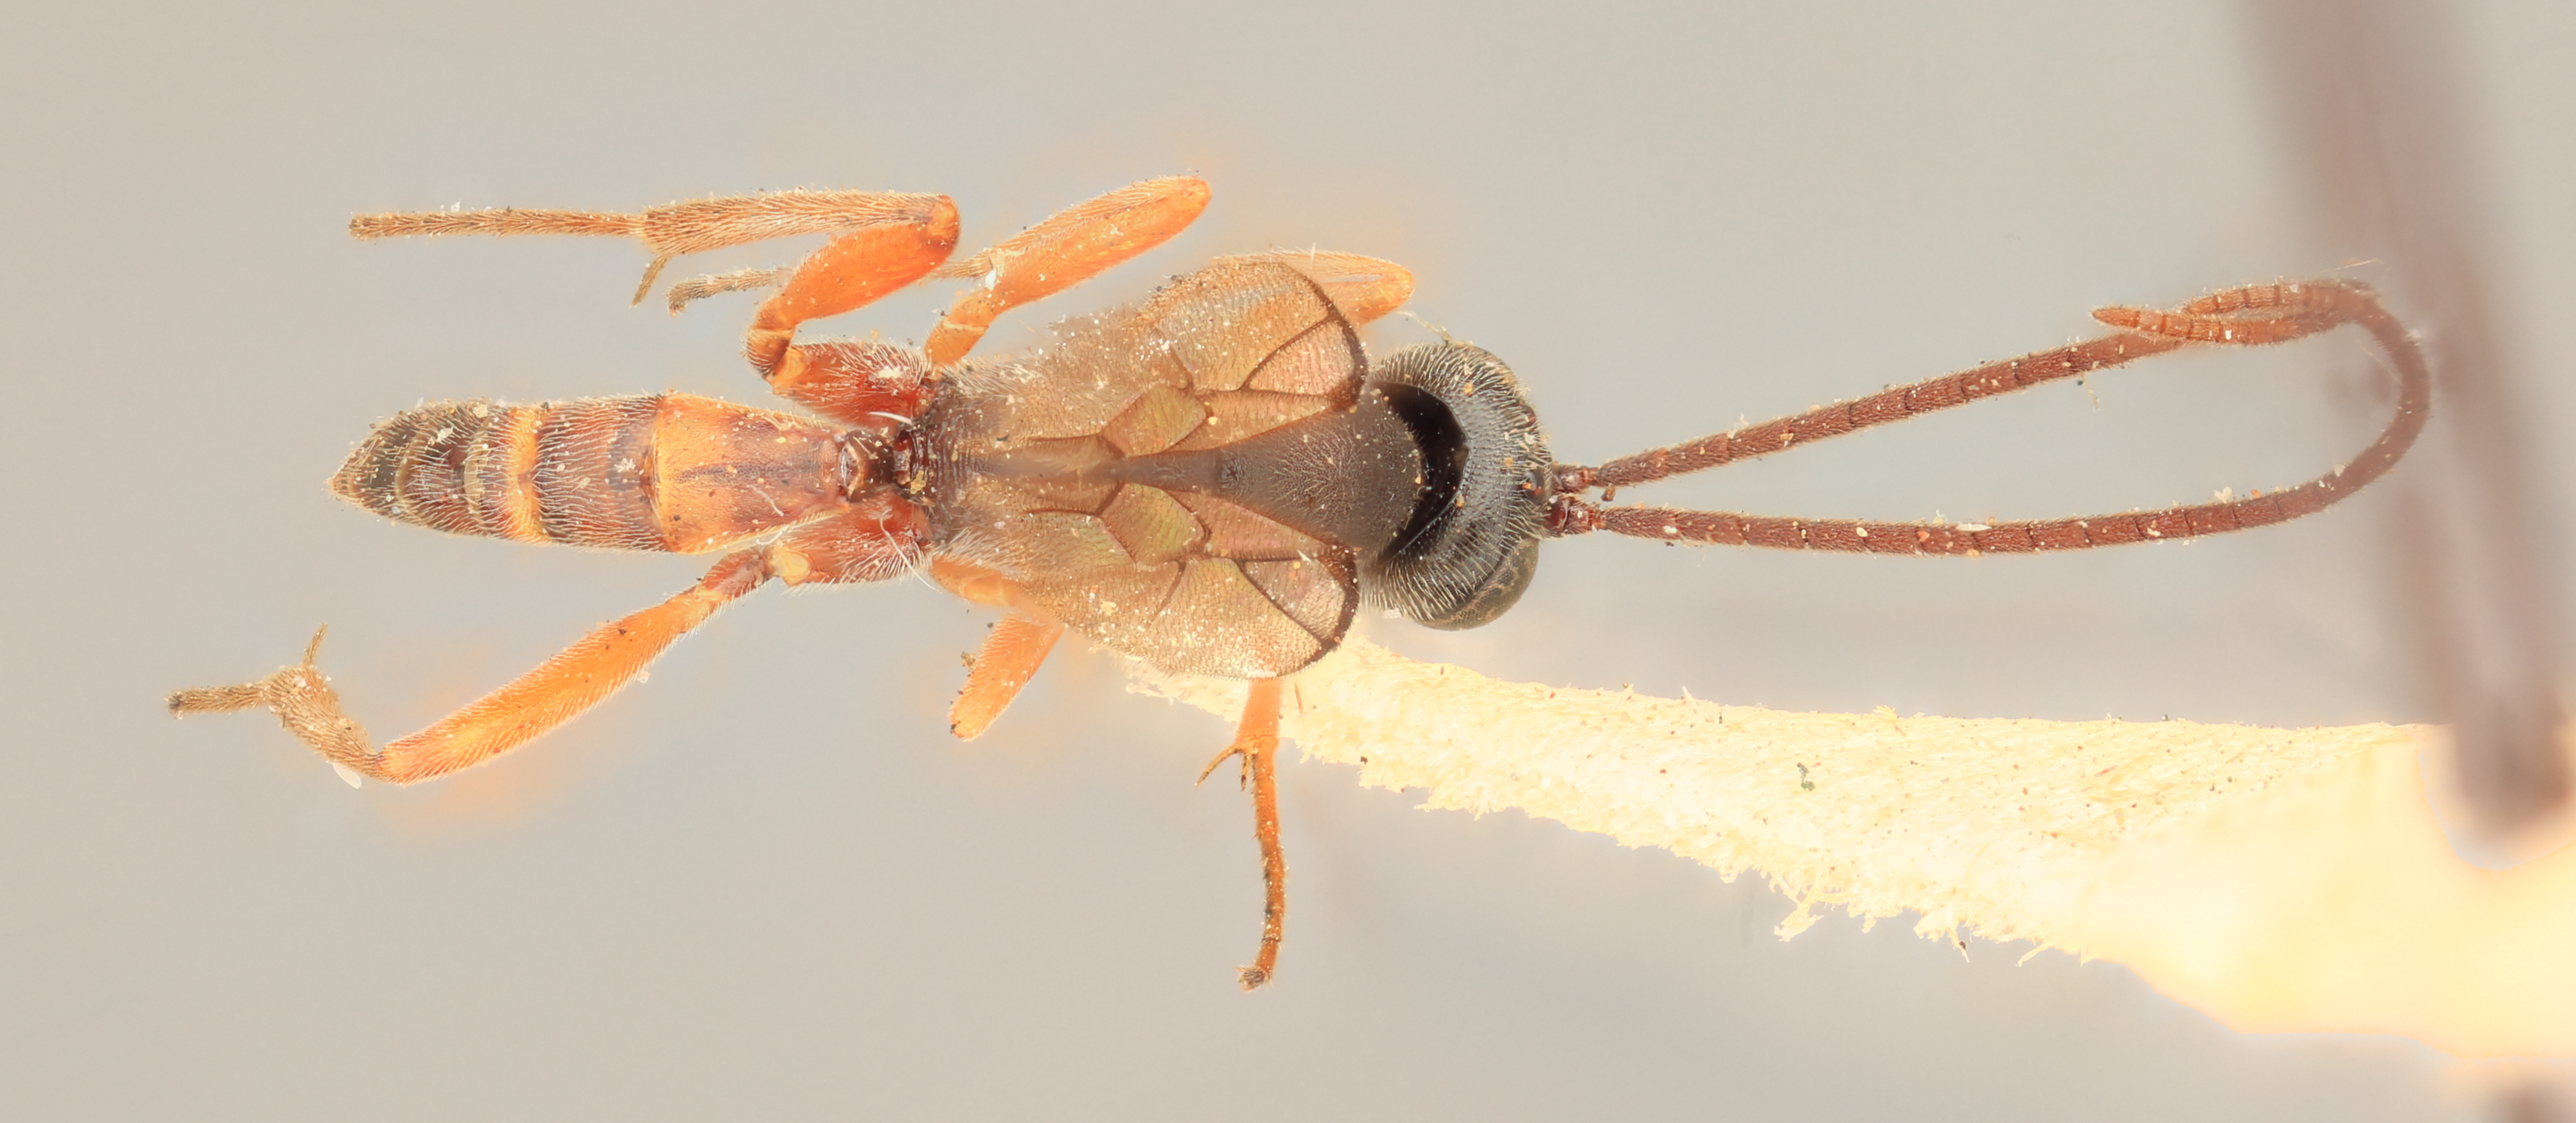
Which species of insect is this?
Campoplex pentagoetorum
